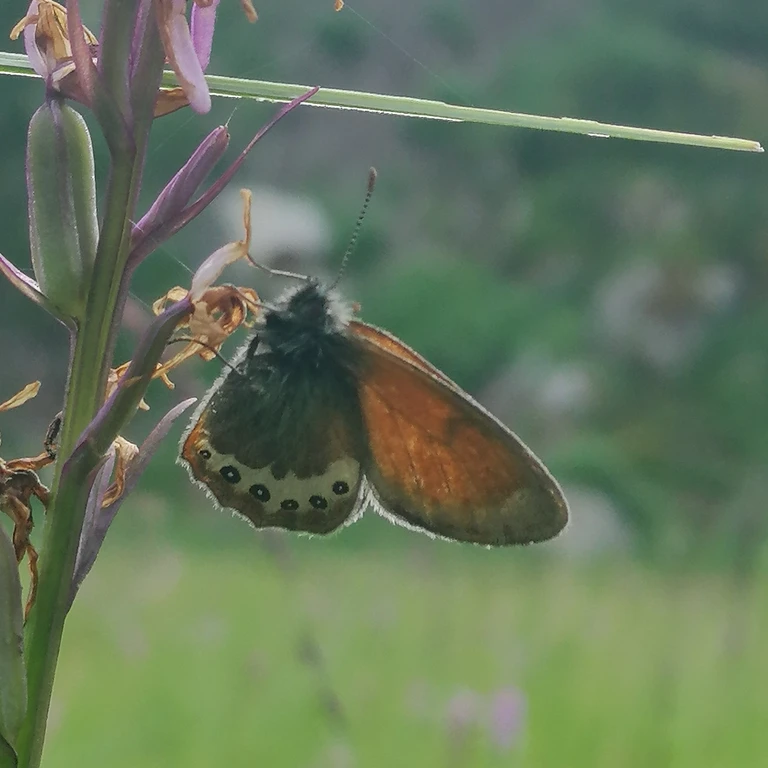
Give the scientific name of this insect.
Coenonympha gardetta
